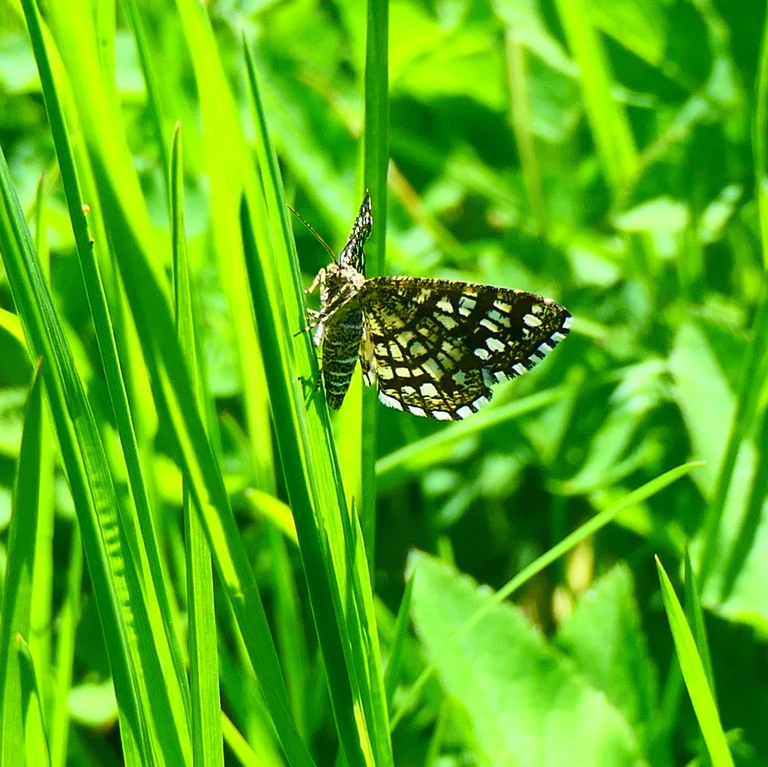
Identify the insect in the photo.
Chiasmia clathrata
